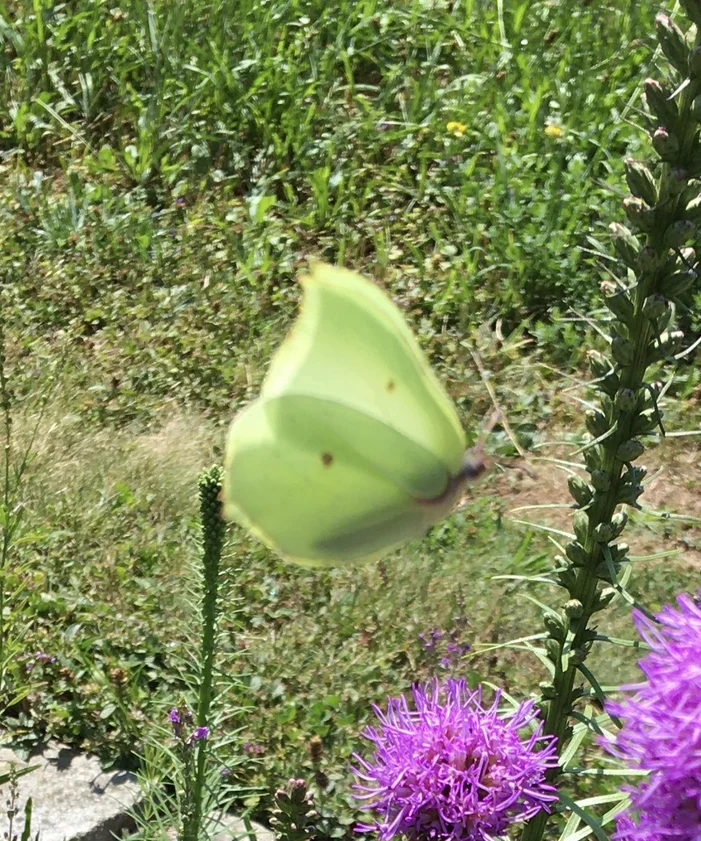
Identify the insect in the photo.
Gonepteryx rhamni
